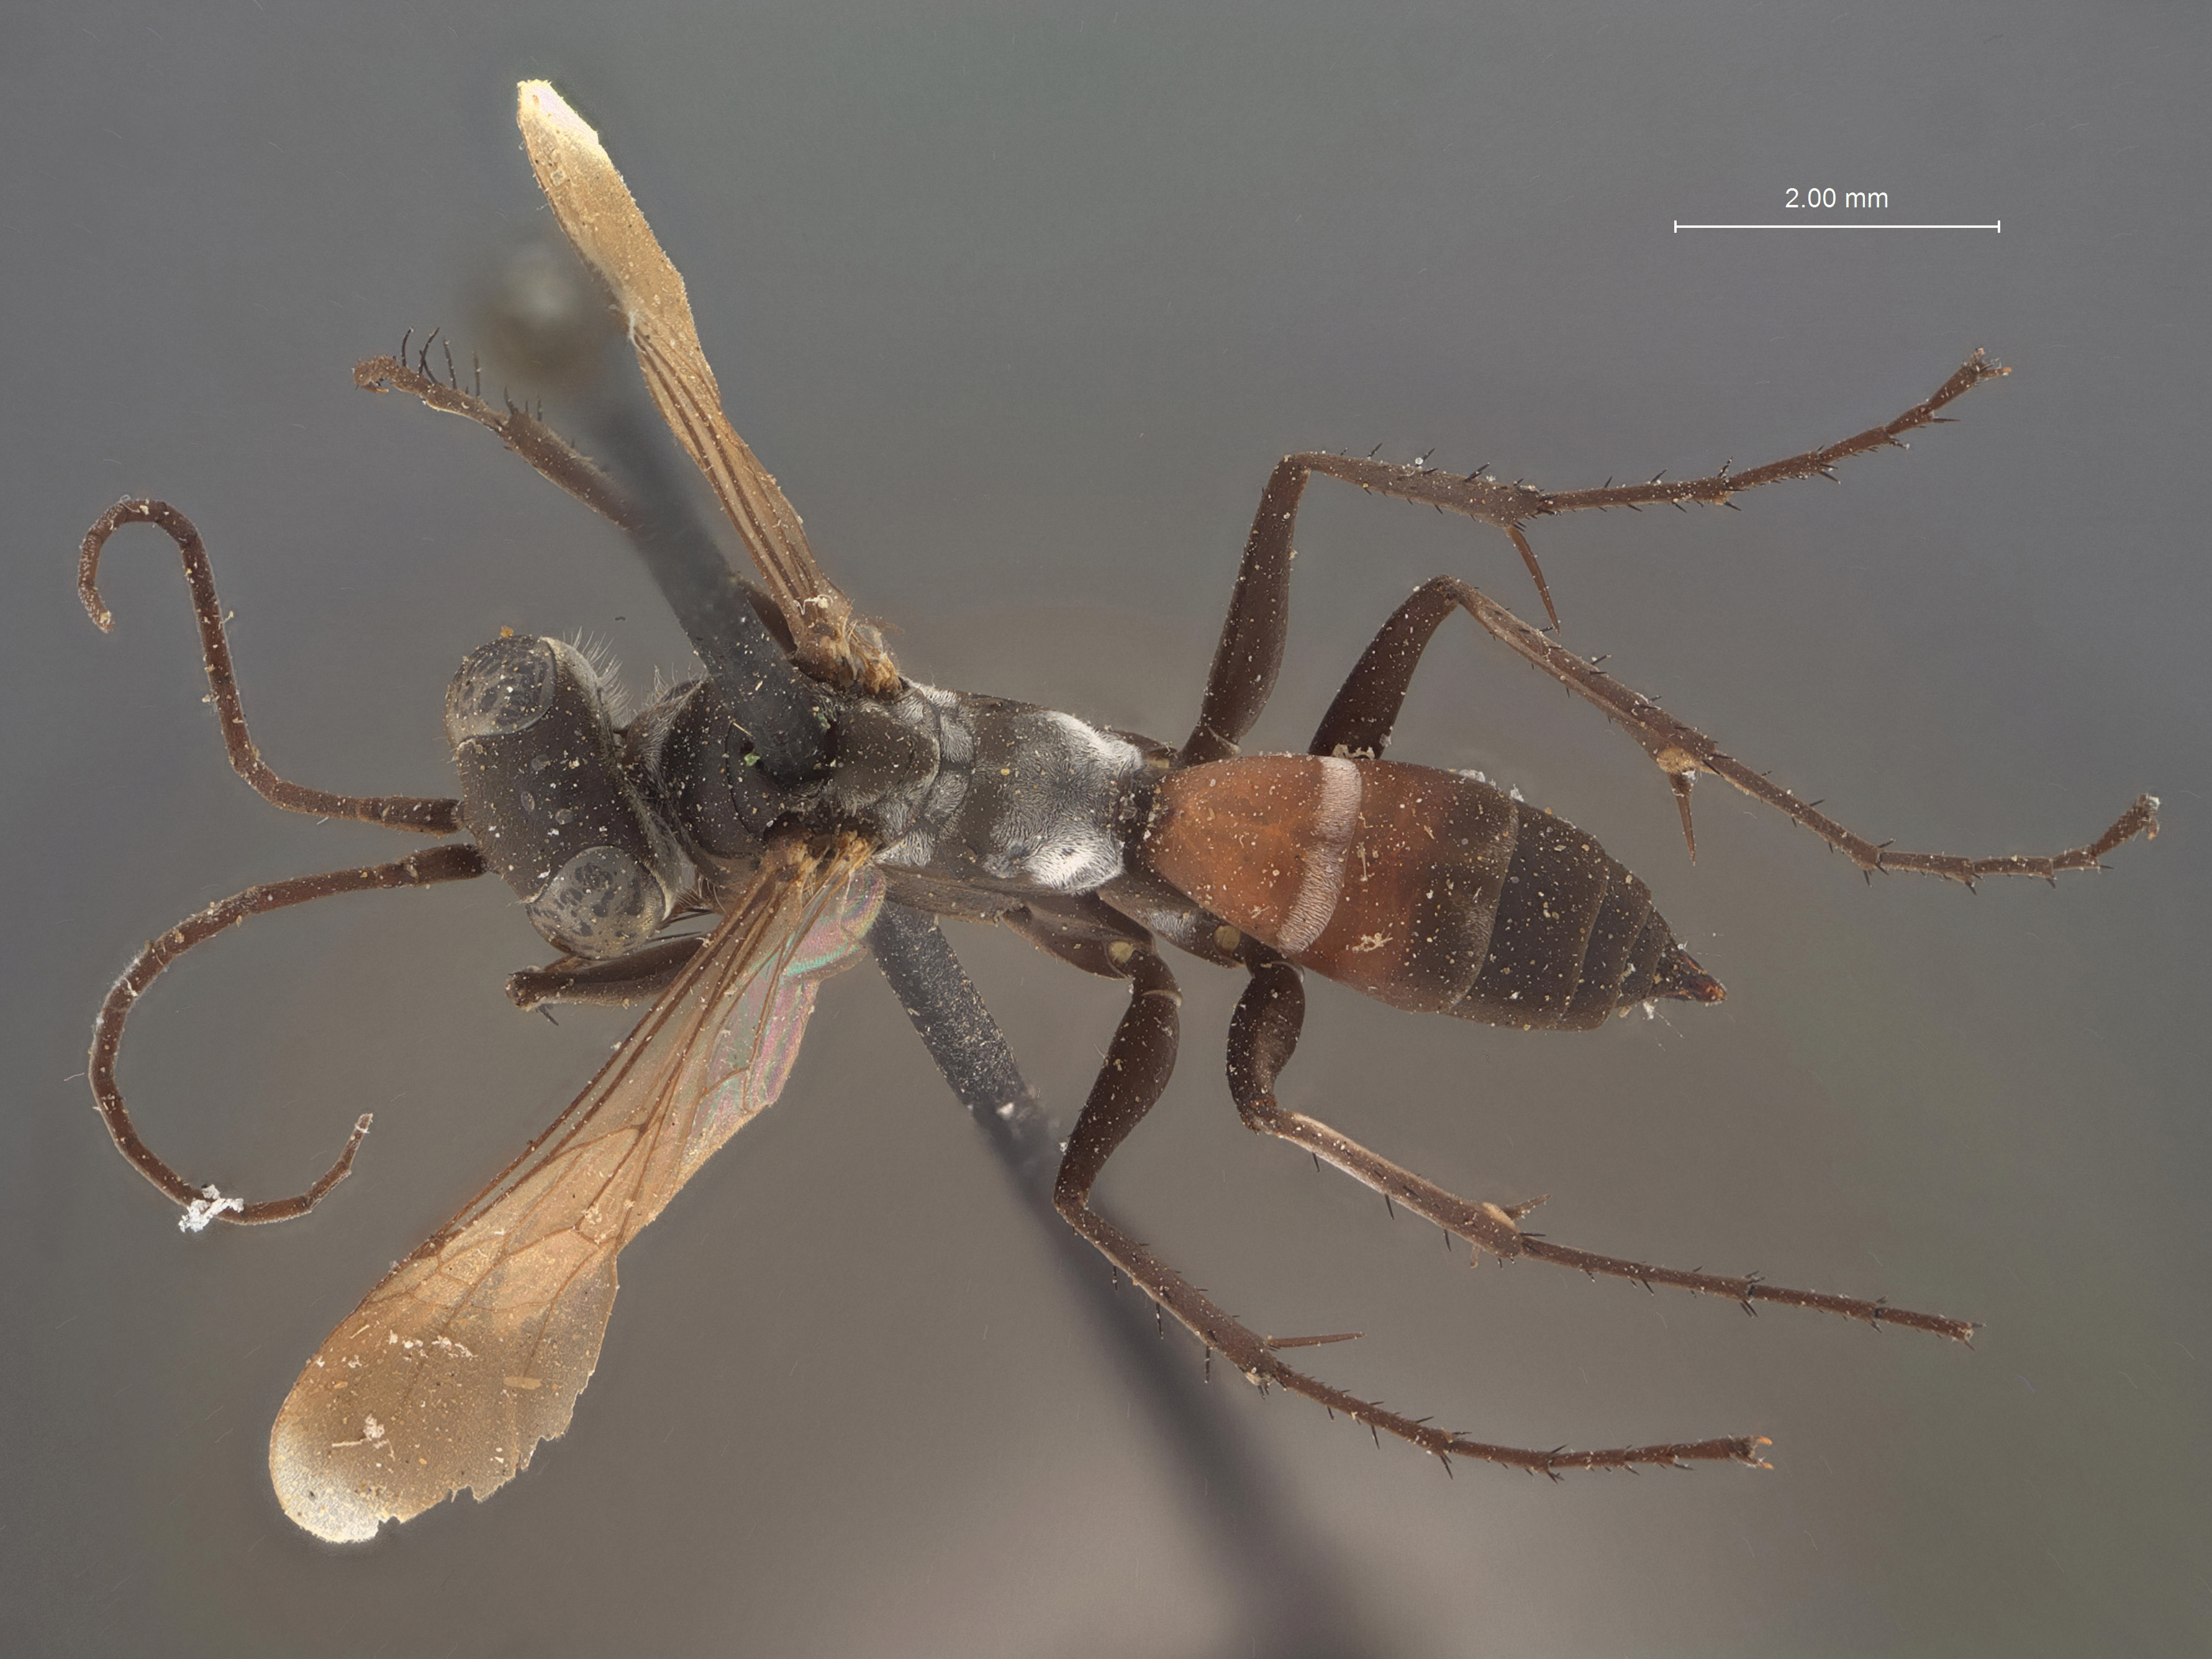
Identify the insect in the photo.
Pompilus arcanus
